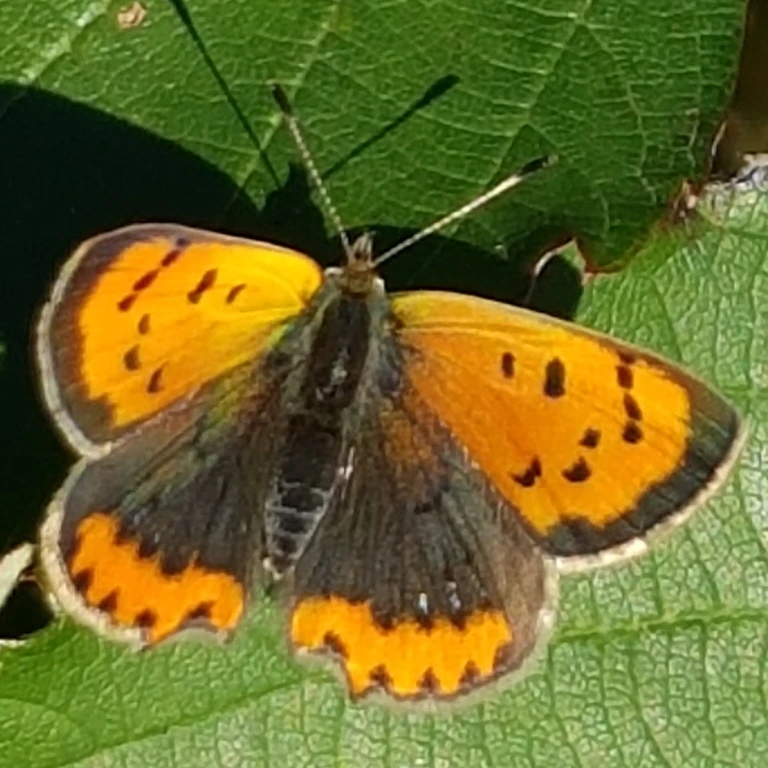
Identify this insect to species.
Lycaena phlaeas
